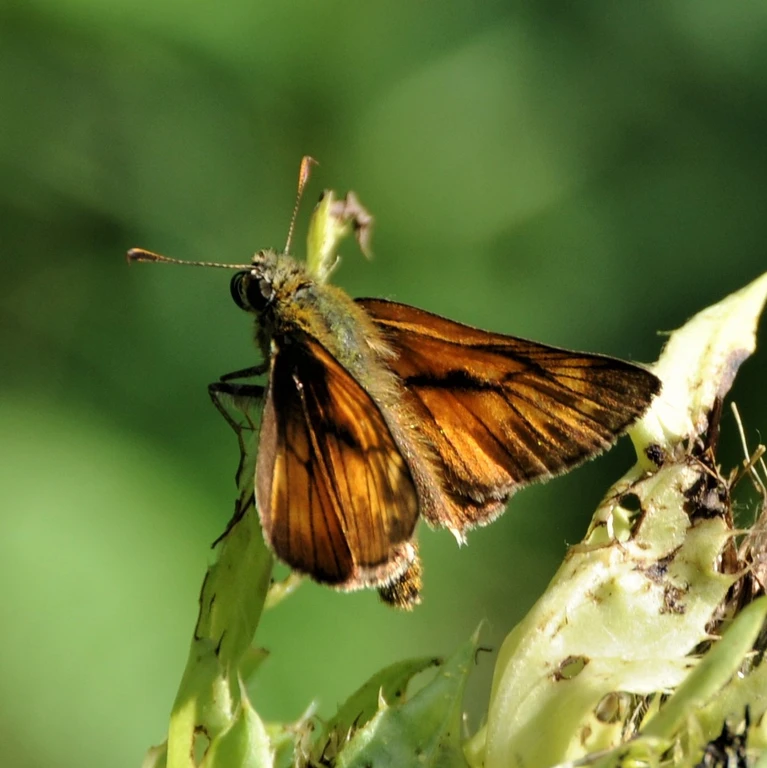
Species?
Ochlodes sylvanus (also Ochlodes venata)
